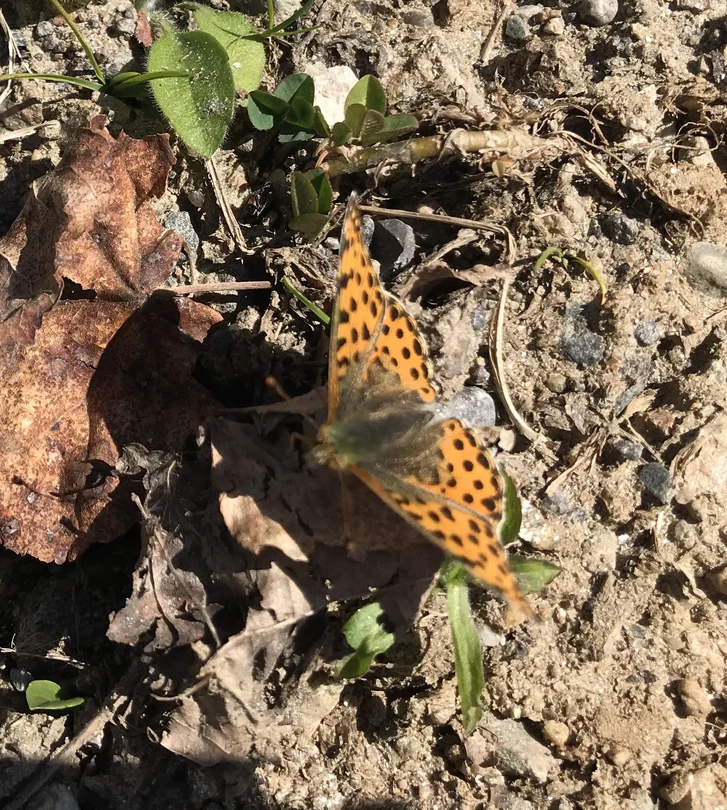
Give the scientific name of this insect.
Issoria lathonia
